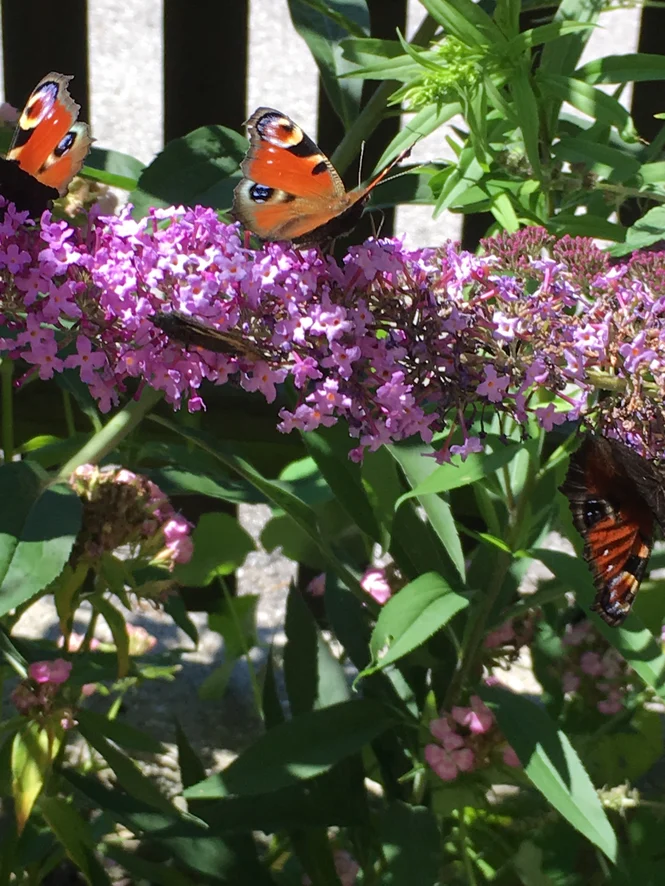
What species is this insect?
Aglais io
